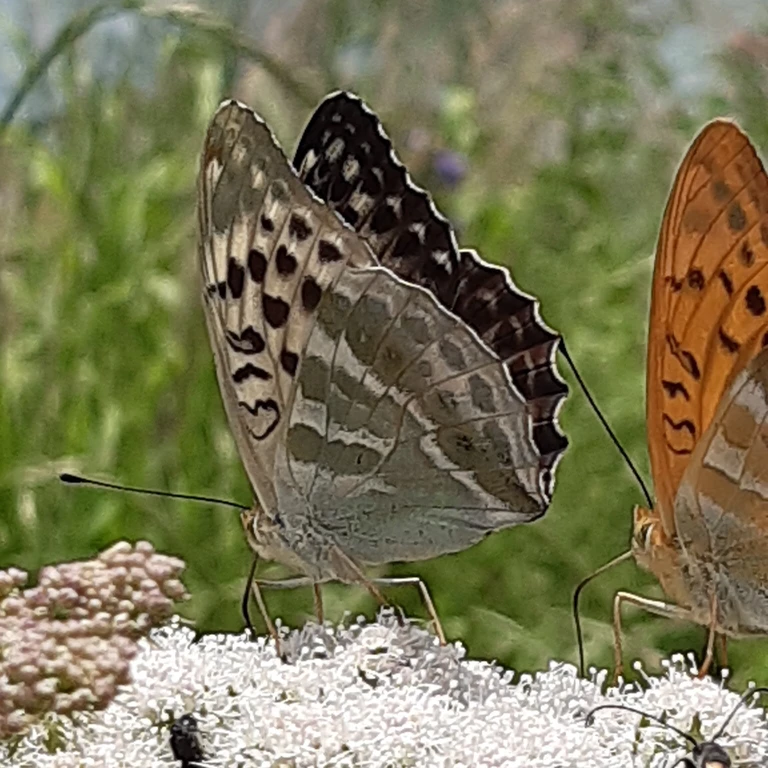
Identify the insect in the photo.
Argynnis paphia
